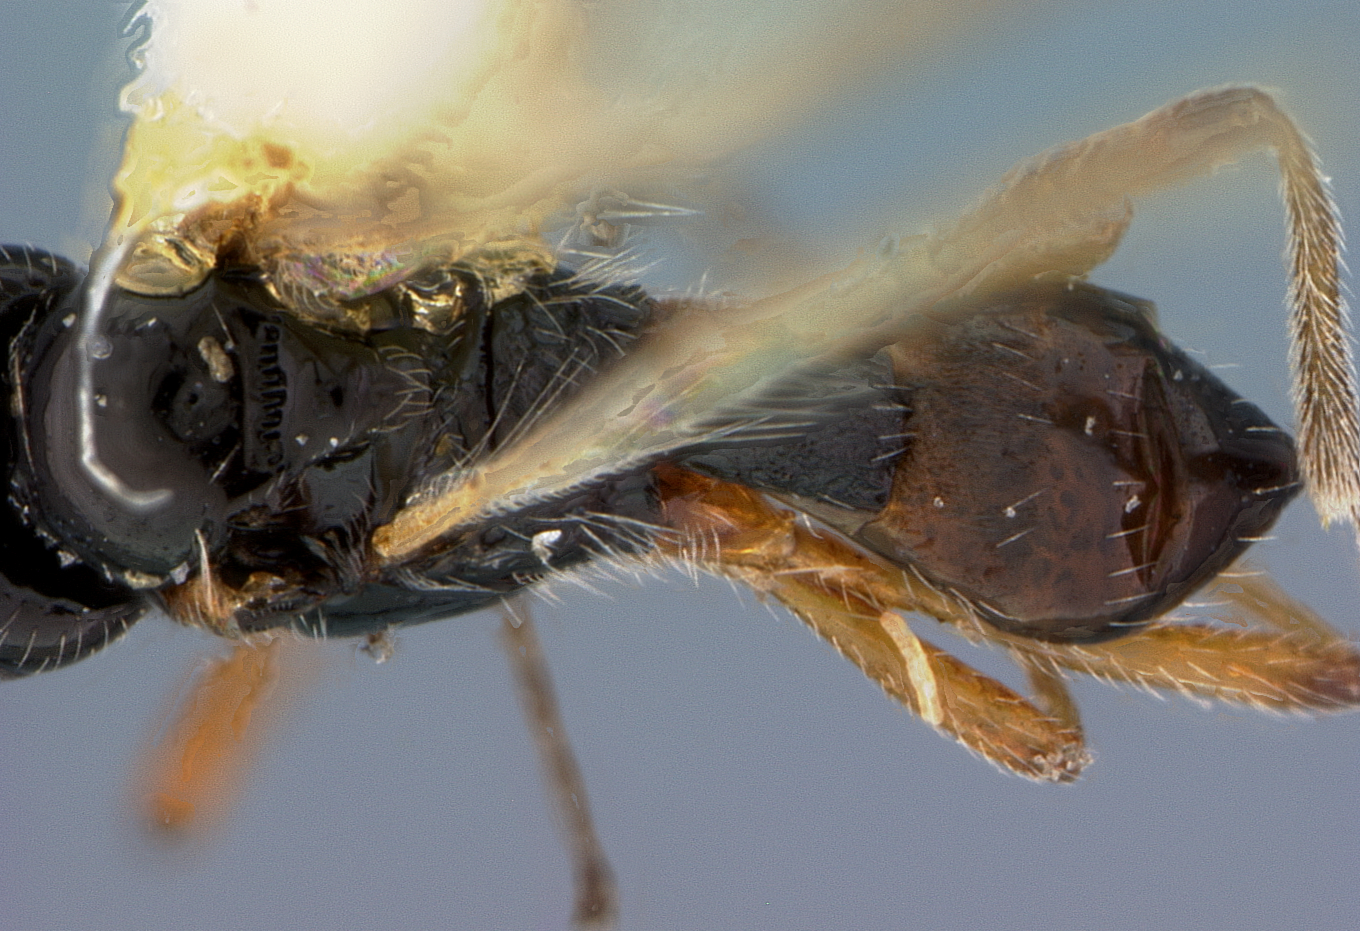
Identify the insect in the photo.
Opius tergitalis
